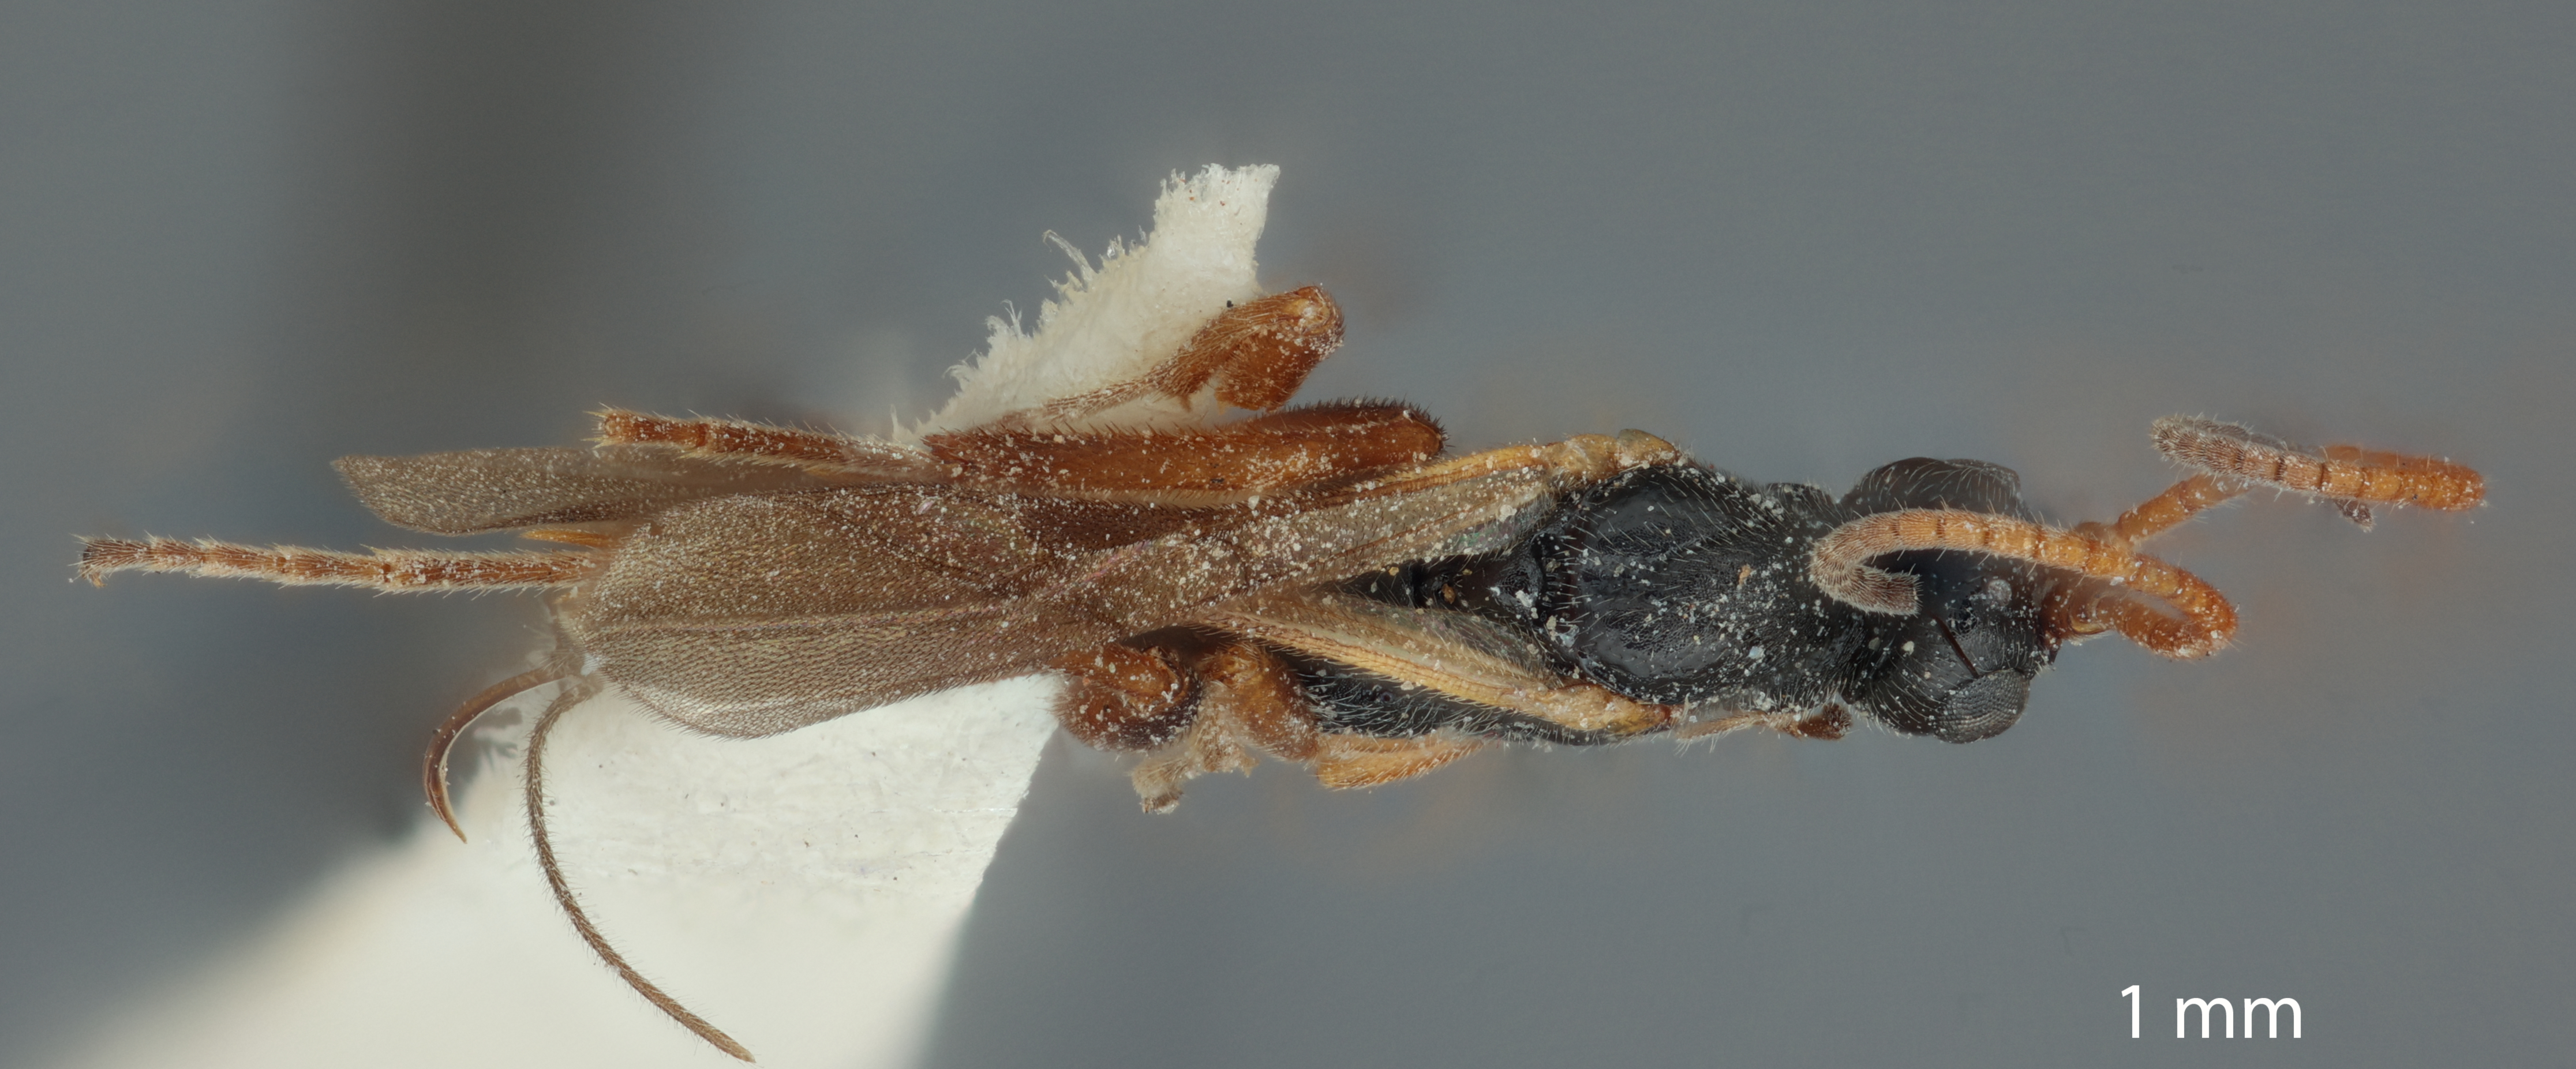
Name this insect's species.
Orgilus consuetus
